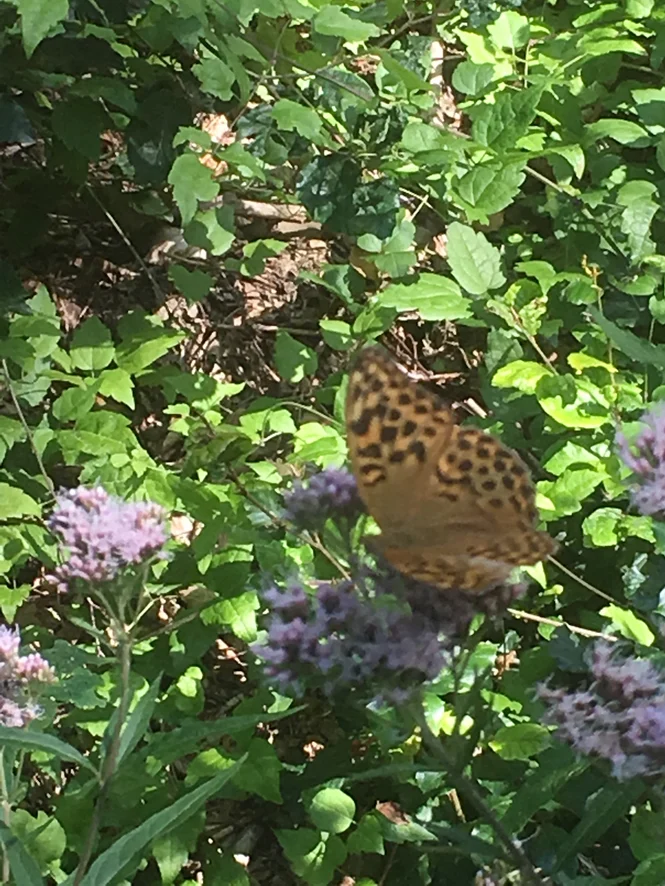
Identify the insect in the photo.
Argynnis paphia
